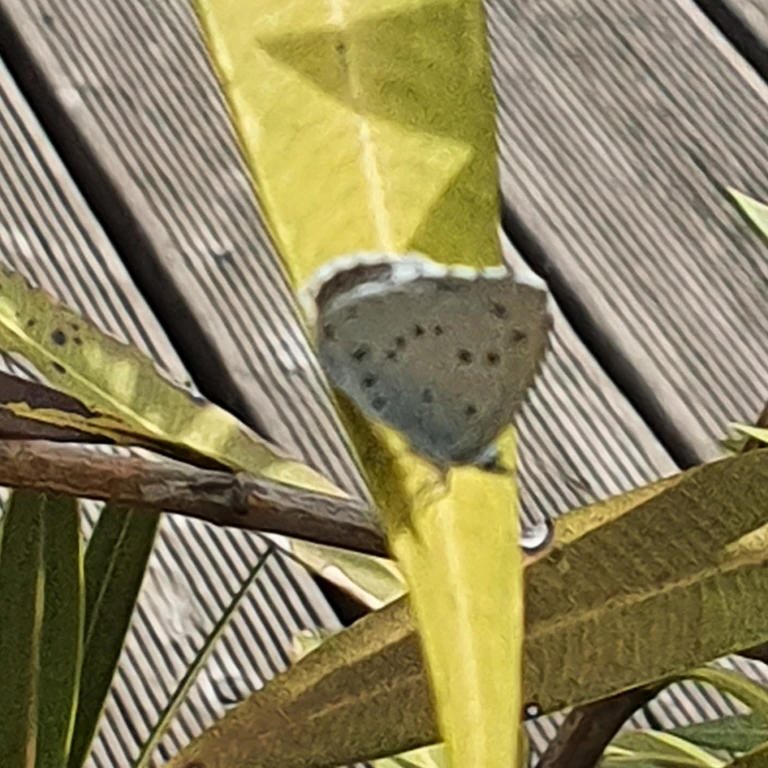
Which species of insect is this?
Celastrina argiolus
